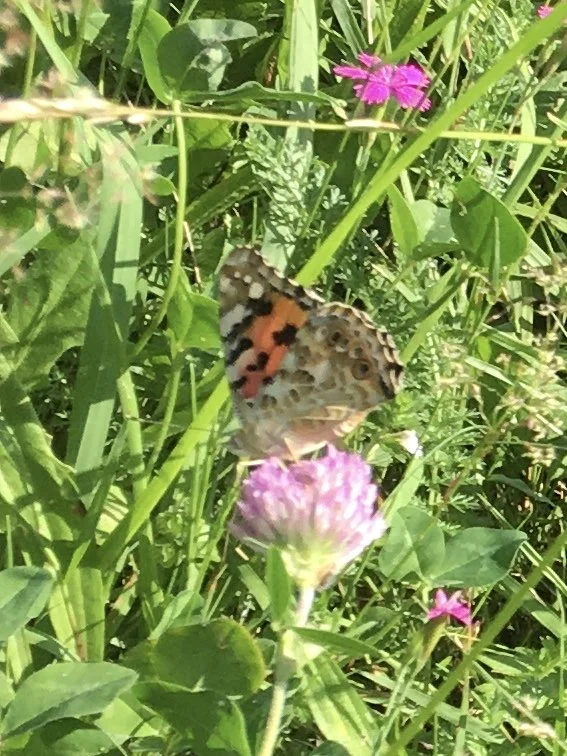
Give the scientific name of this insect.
Vanessa cardui
